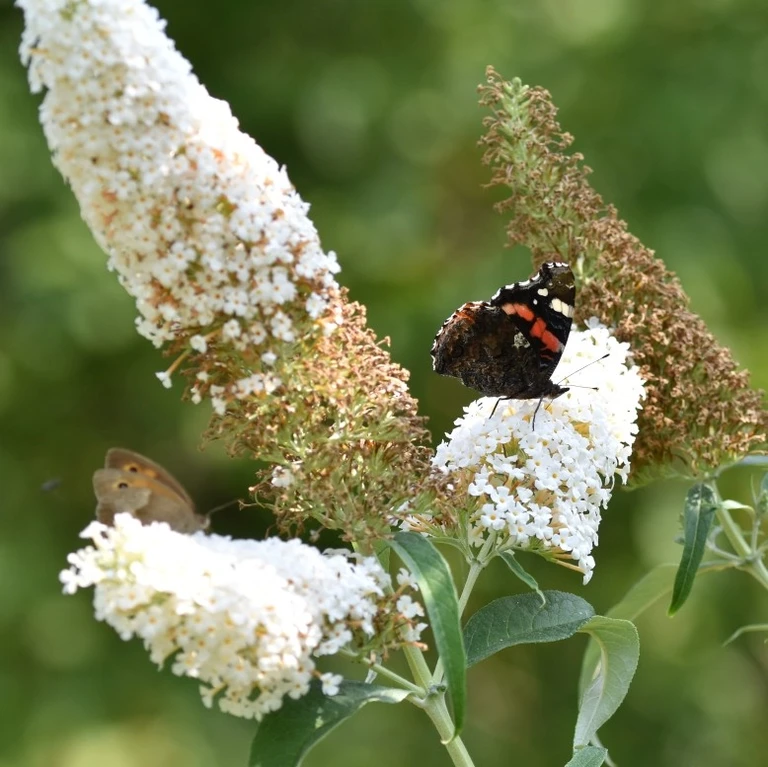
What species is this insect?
Vanessa atalanta
